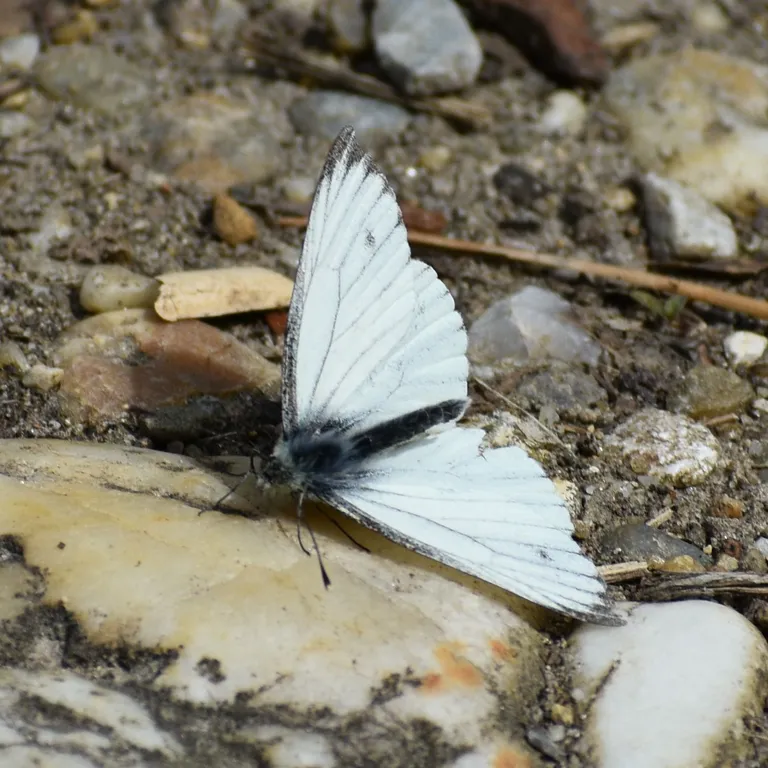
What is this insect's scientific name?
Pieris napi
